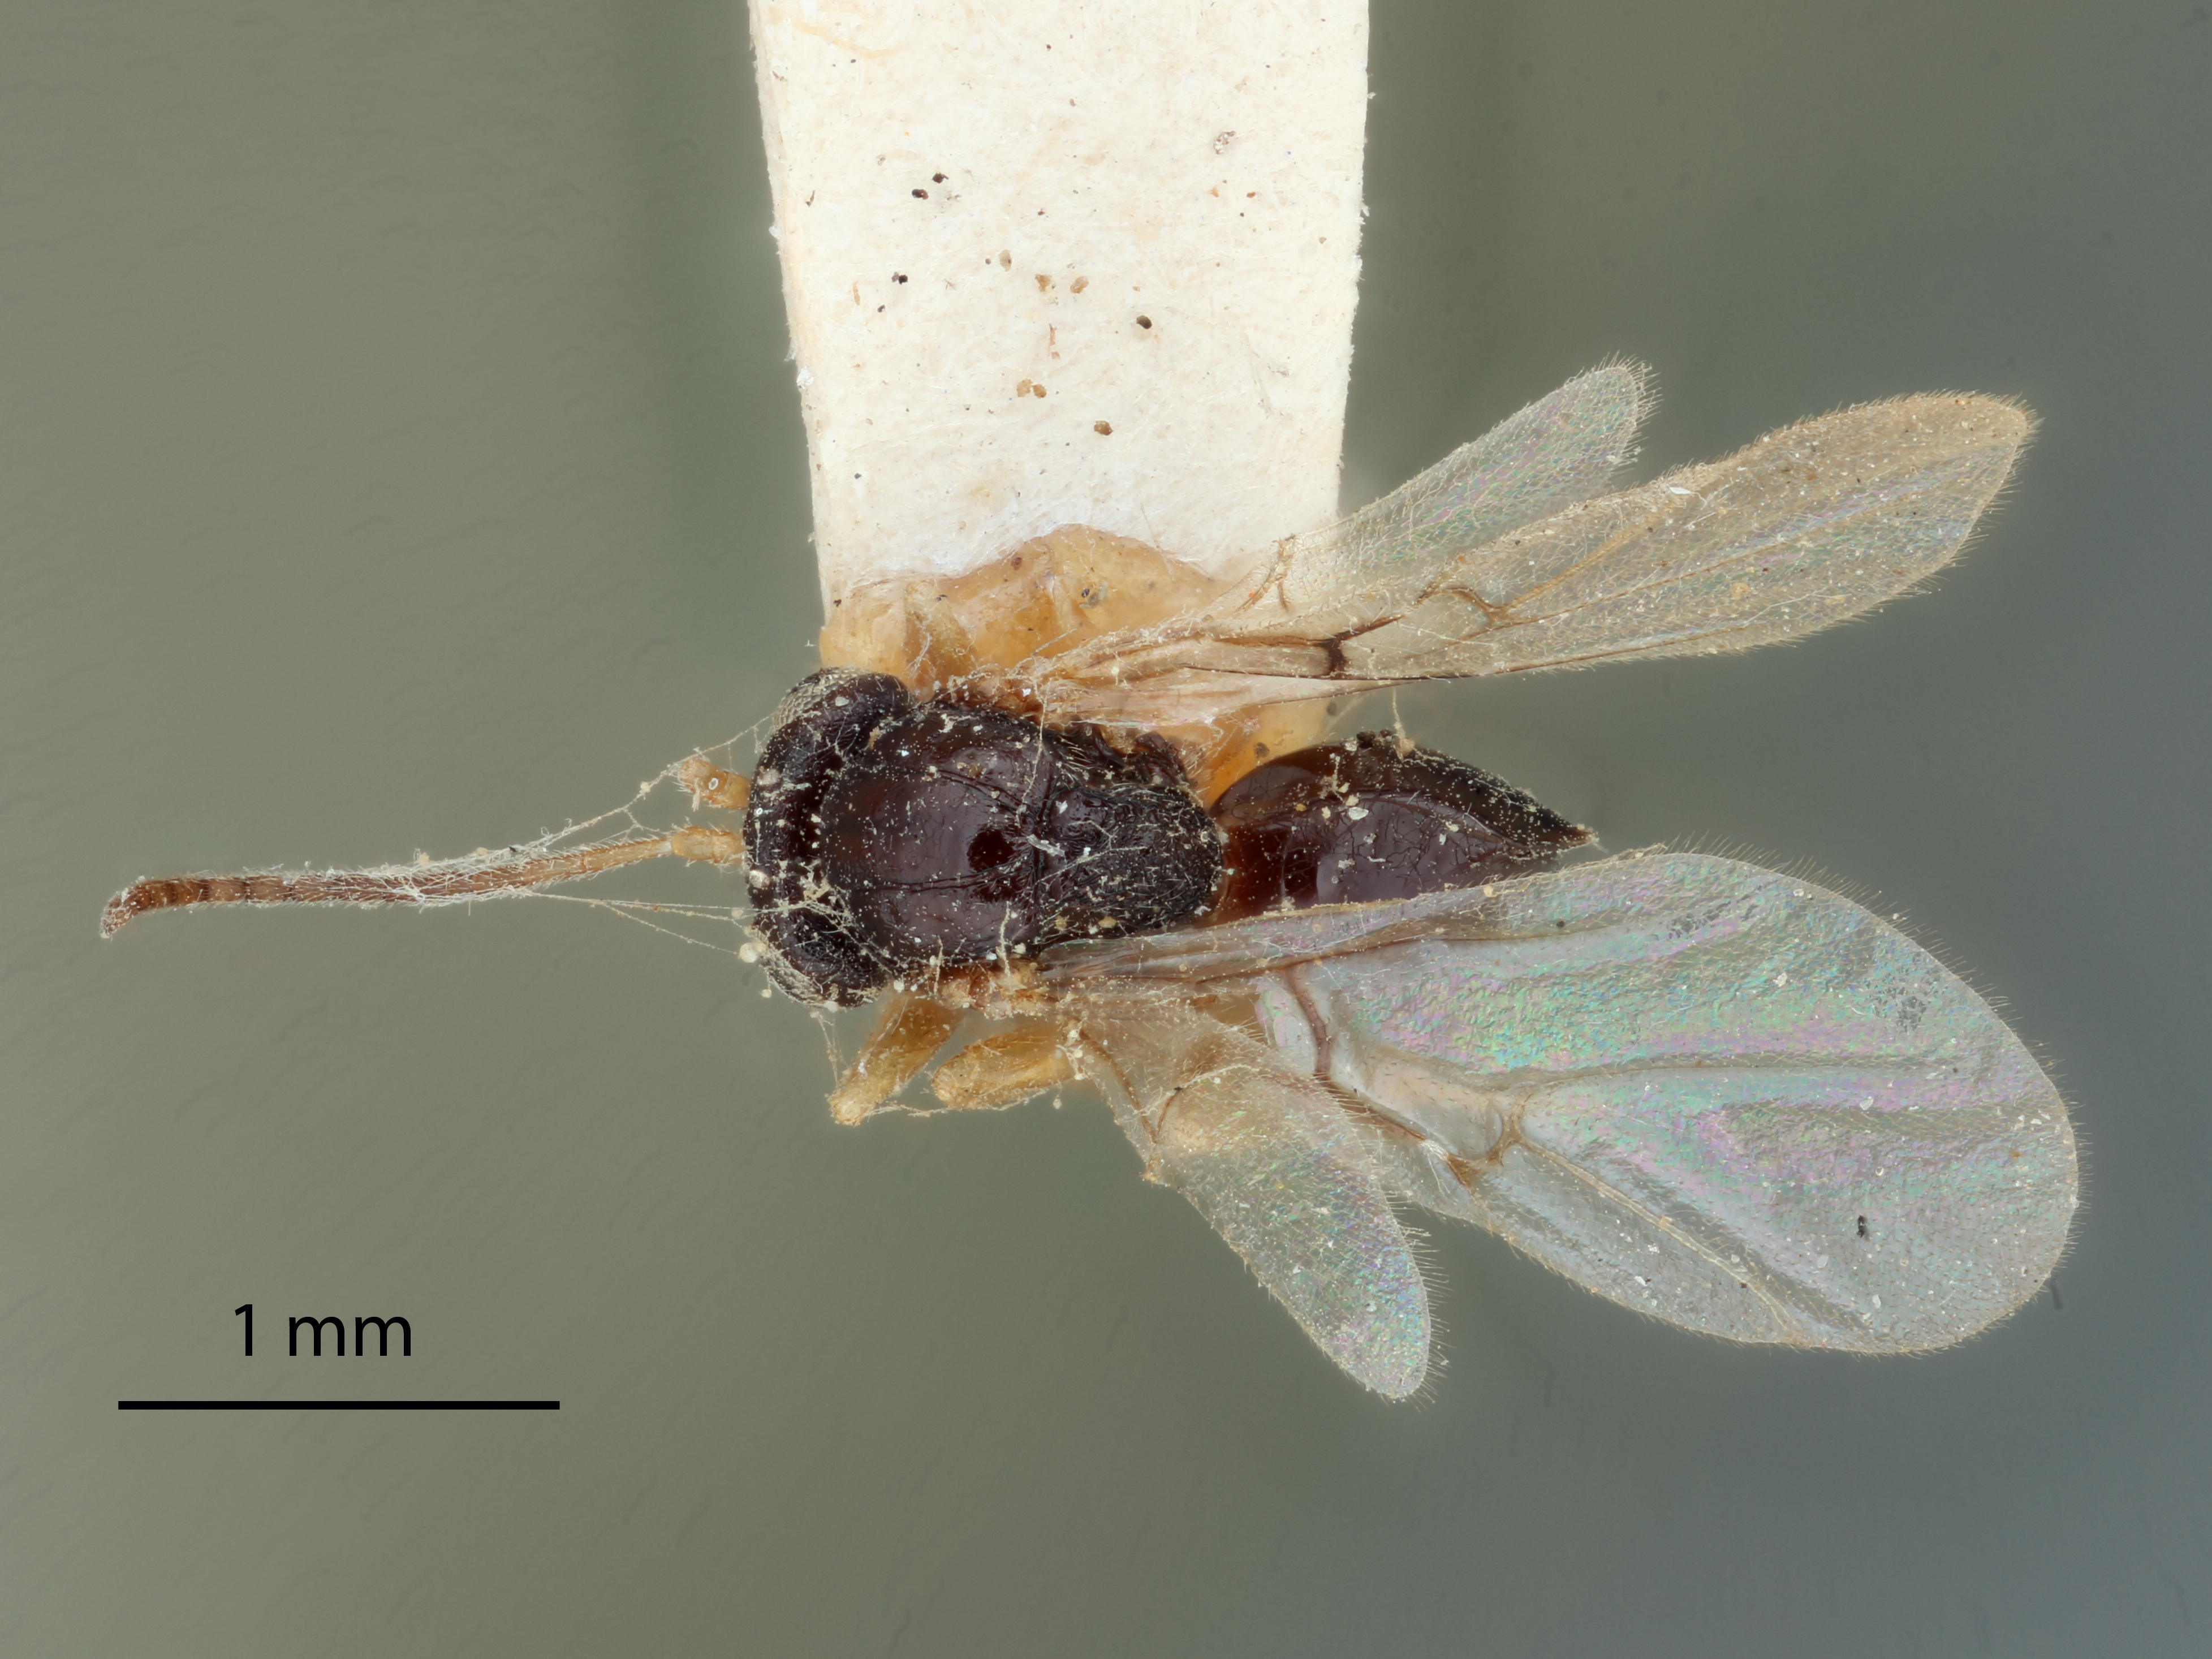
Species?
Cynips quercus
